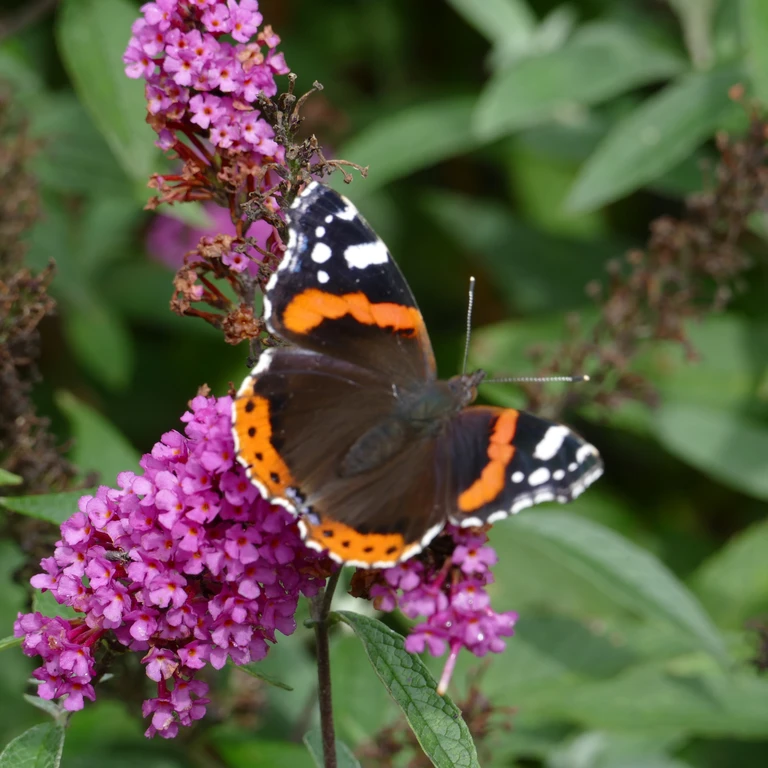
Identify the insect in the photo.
Vanessa atalanta
